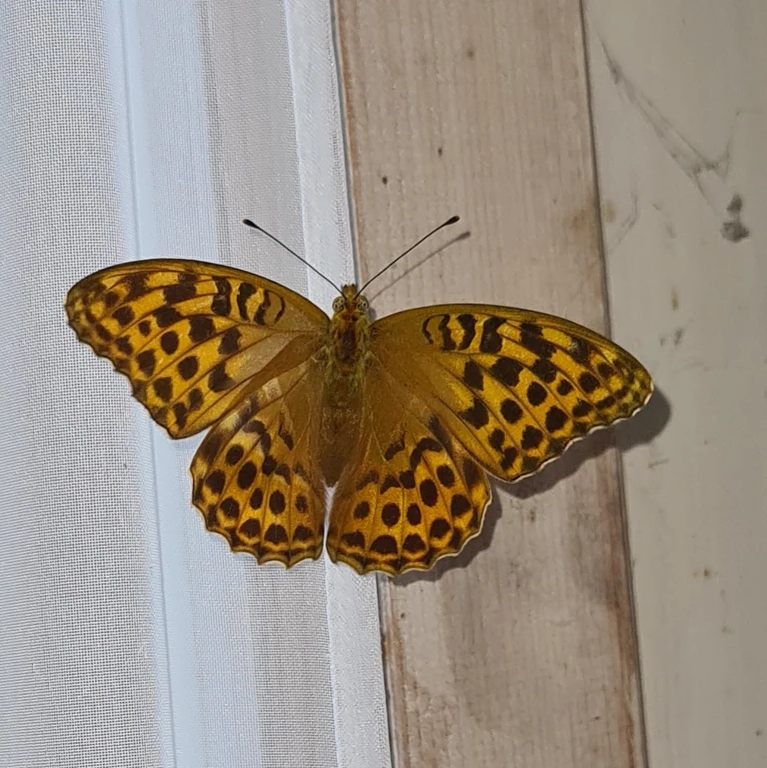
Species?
Argynnis paphia
